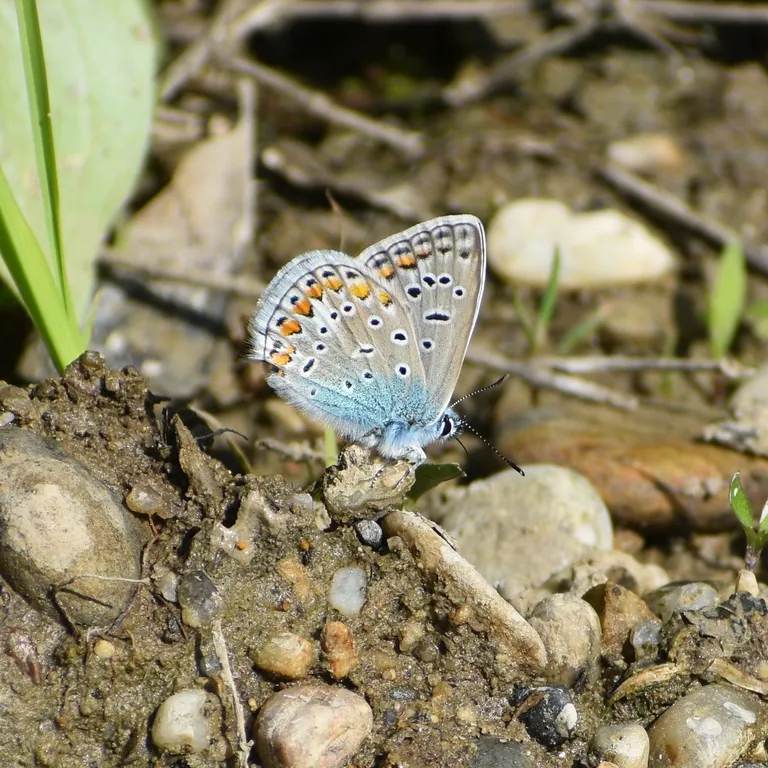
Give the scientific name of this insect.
Polyommatus icarus
